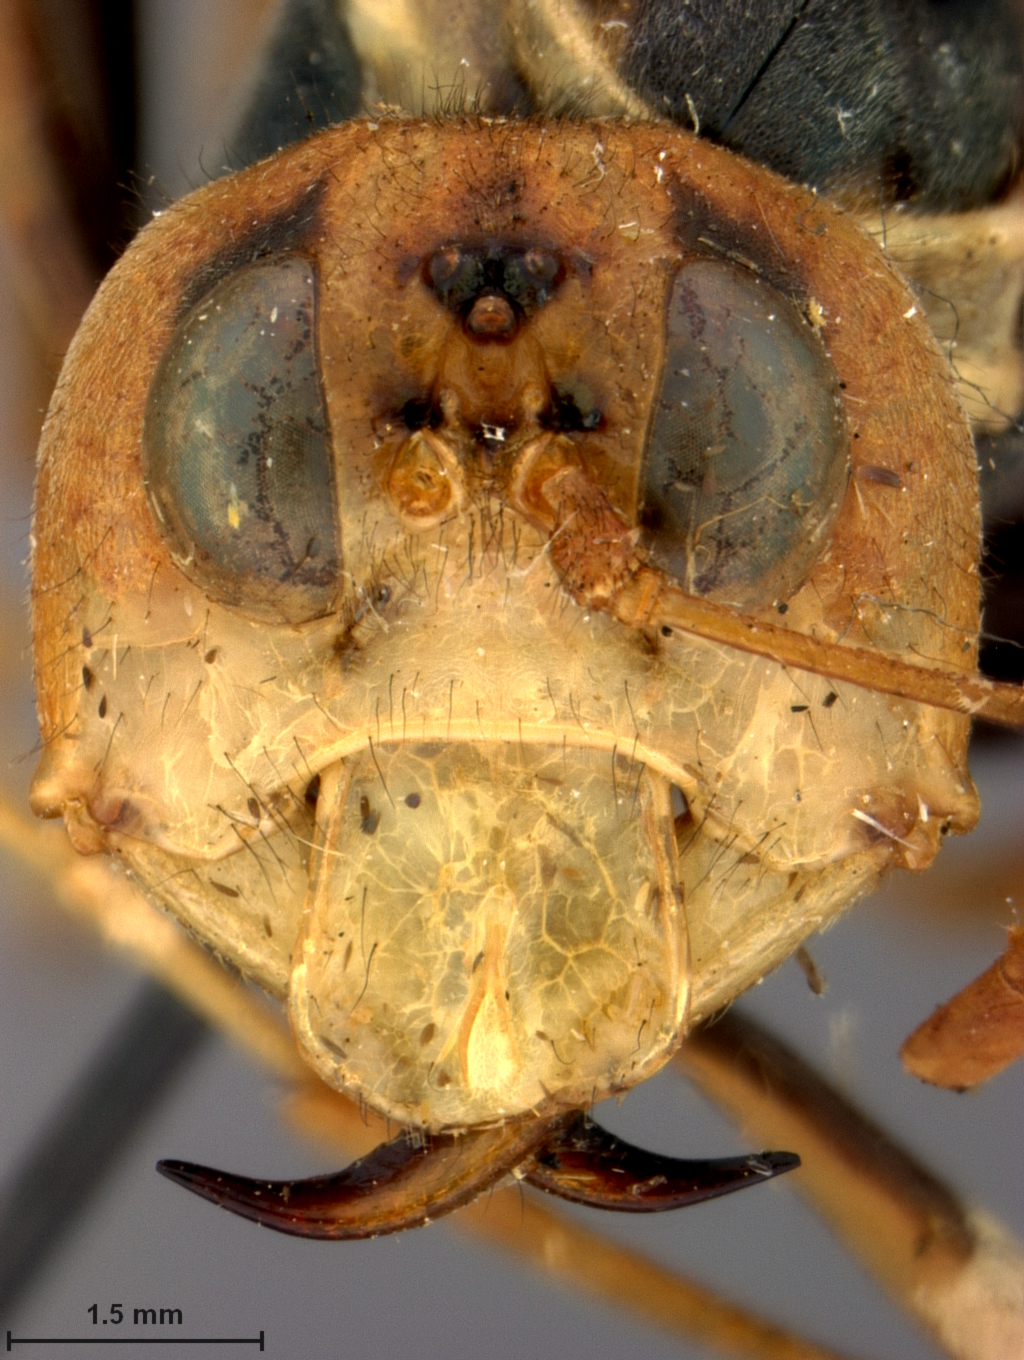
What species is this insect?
Leptocimbex grahami
